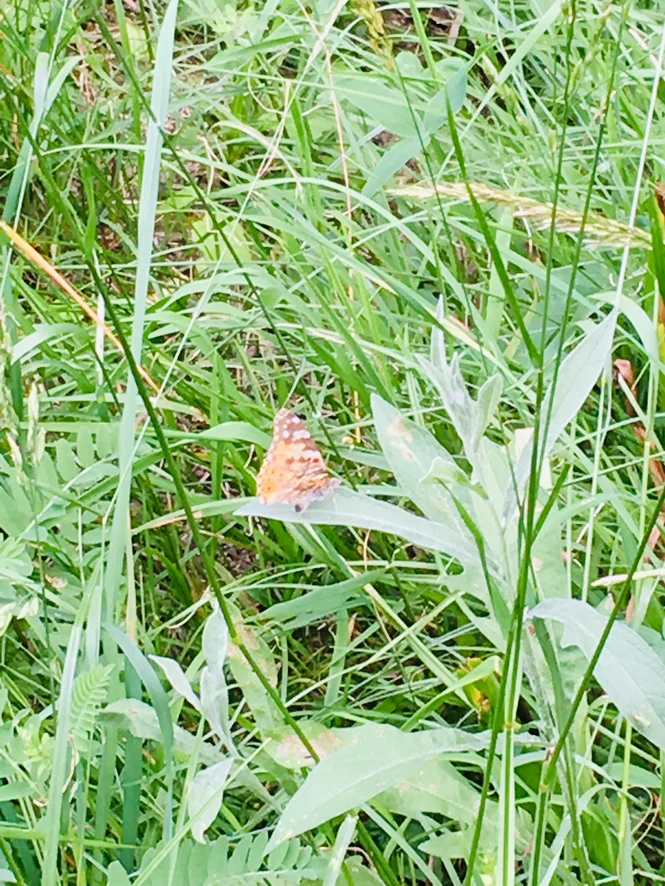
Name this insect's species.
Vanessa cardui
